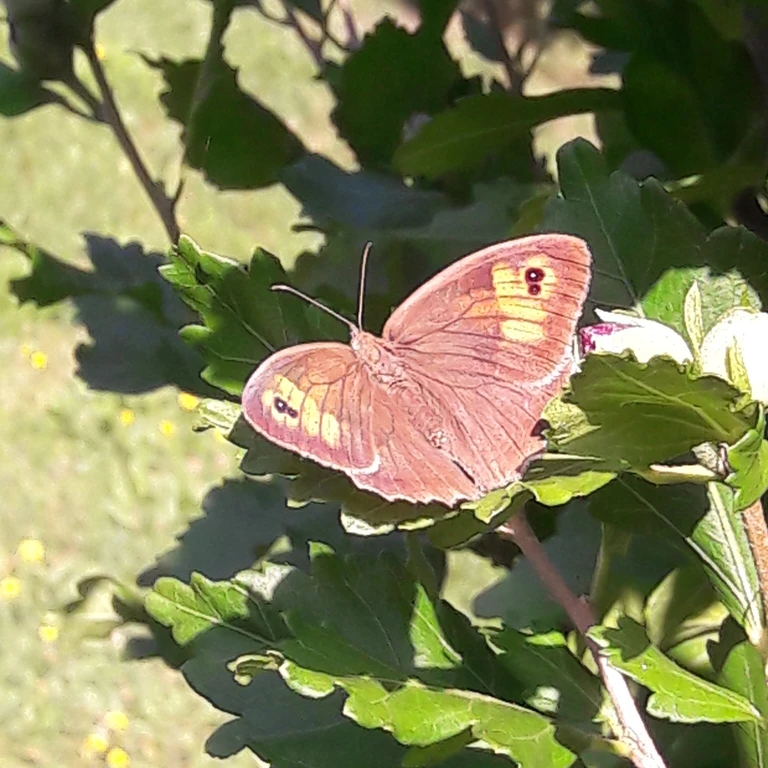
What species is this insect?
Maniola jurtina
